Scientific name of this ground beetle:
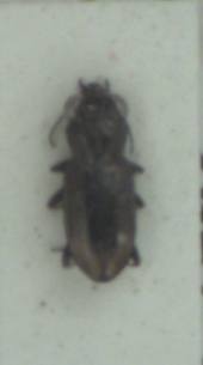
Notiophilus biguttatus
